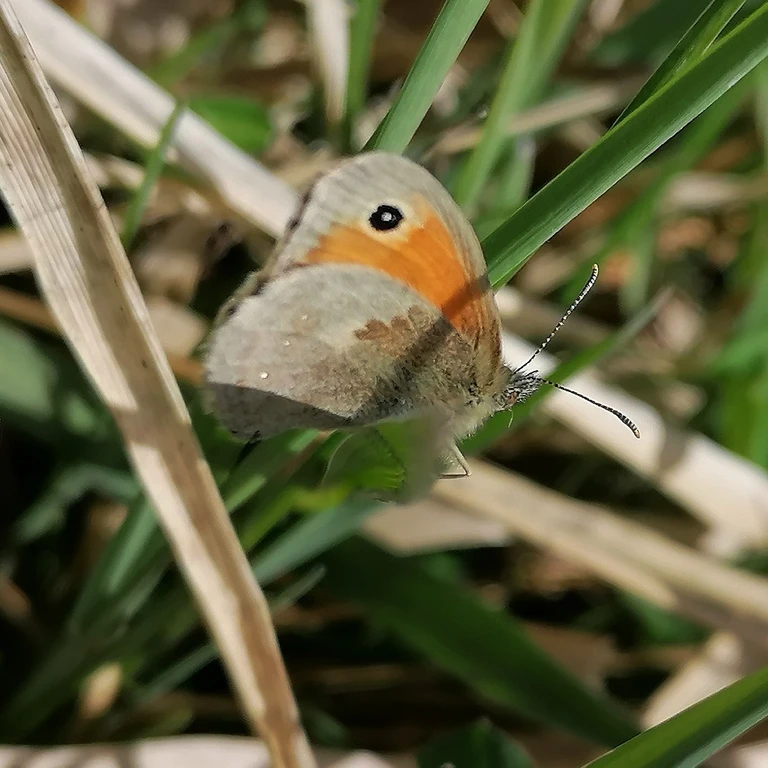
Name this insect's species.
Coenonympha pamphilus
